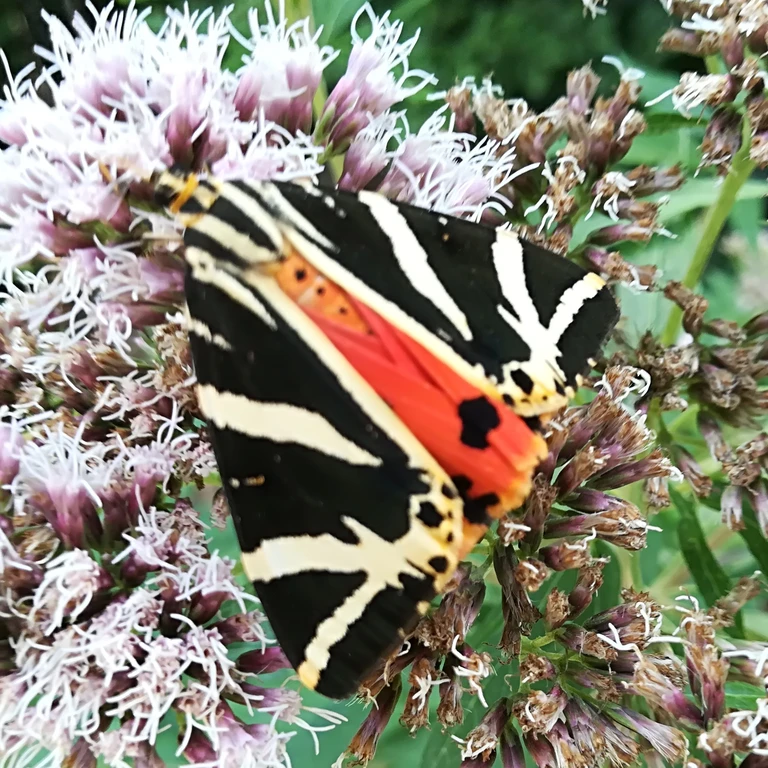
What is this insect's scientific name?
Euplagia quadripunctaria
